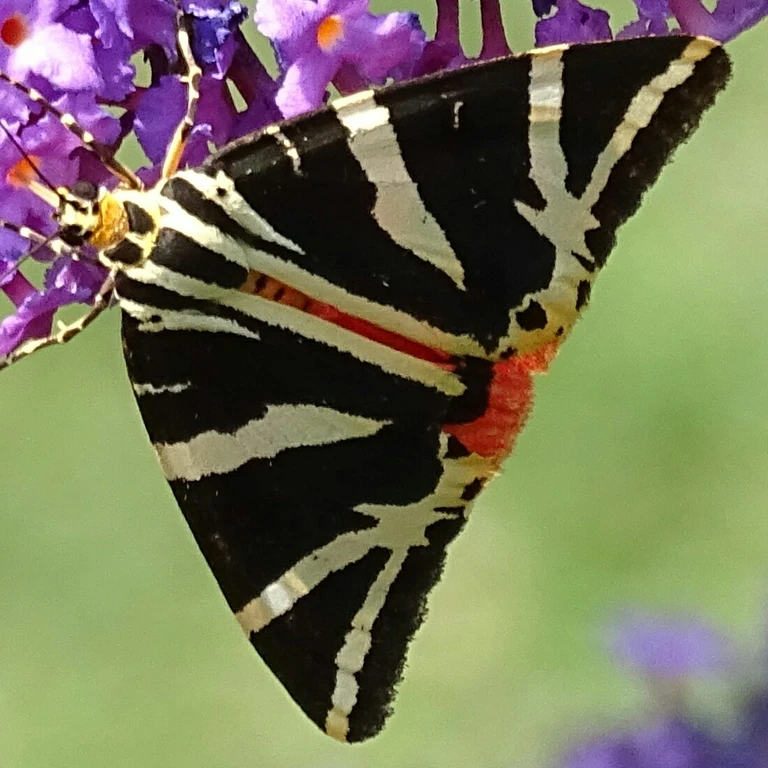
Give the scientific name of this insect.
Euplagia quadripunctaria
